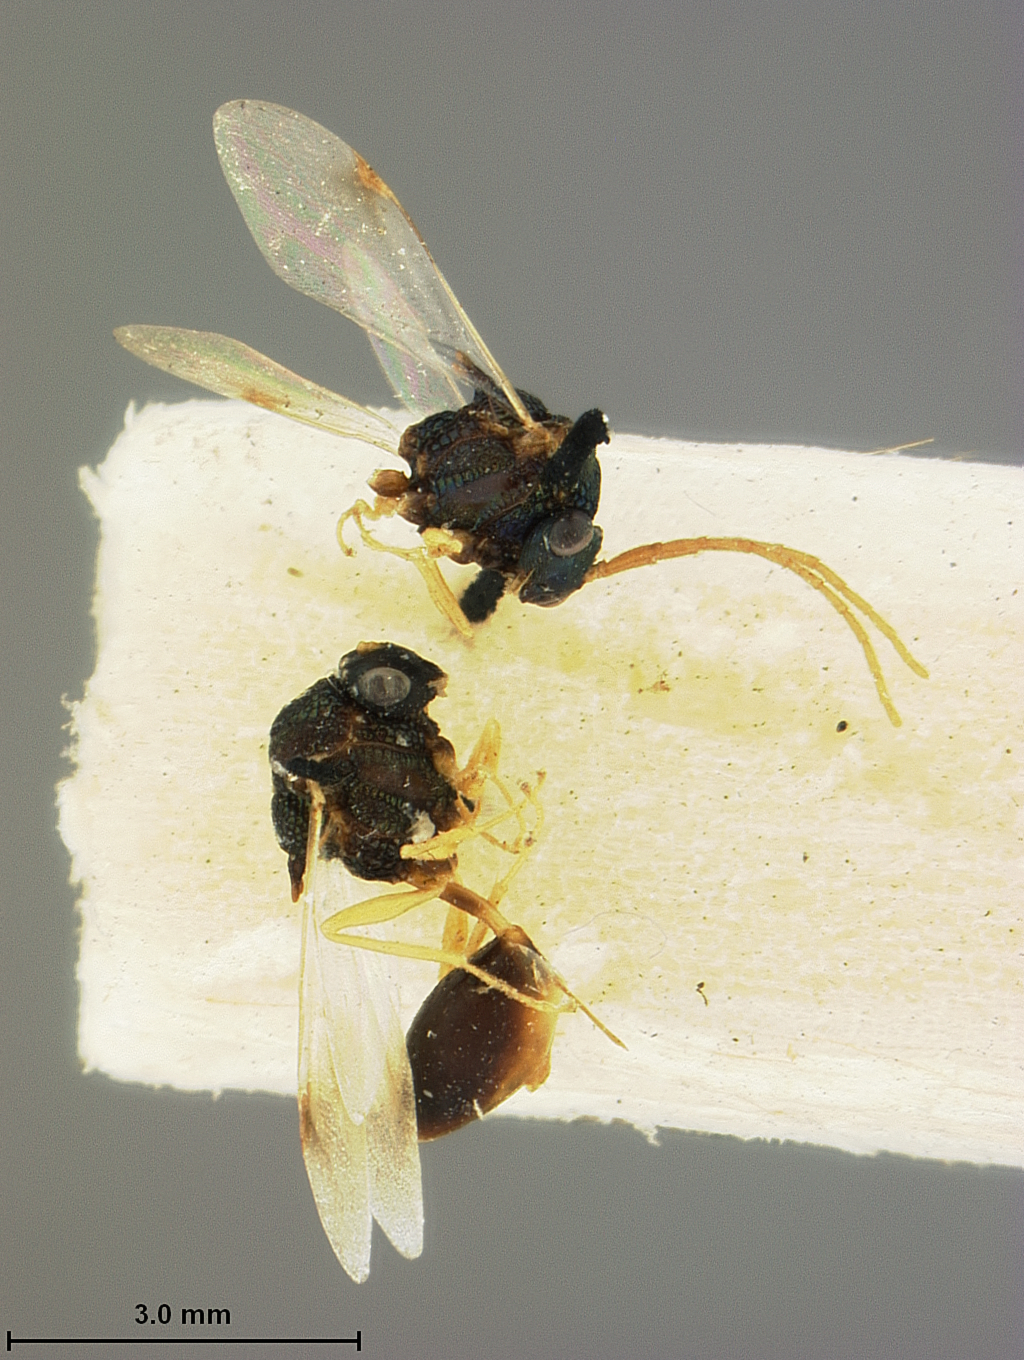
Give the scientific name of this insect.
Schizaspidia tenuicornis
